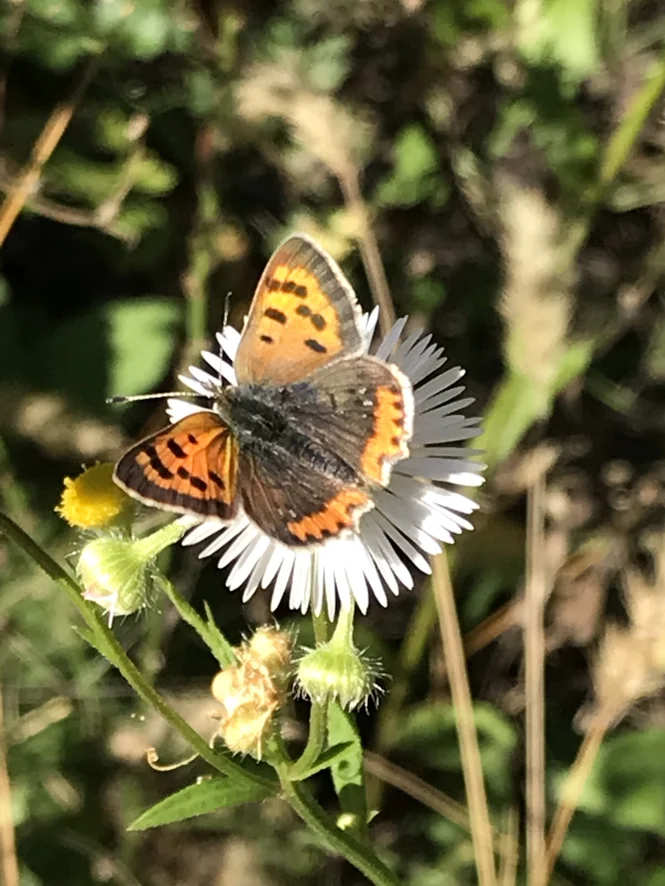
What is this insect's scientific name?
Lycaena phlaeas
